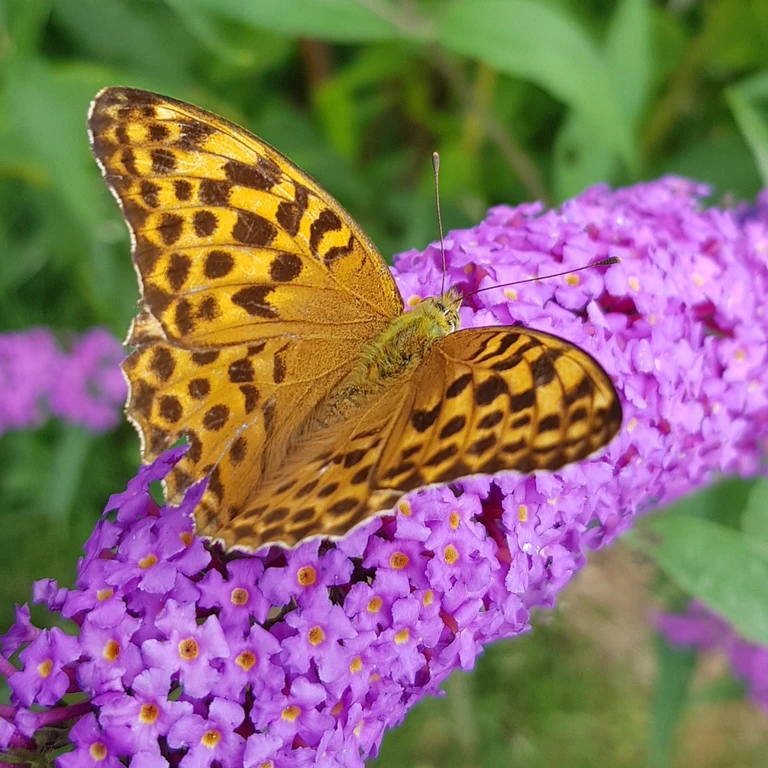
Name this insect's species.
Argynnis paphia
